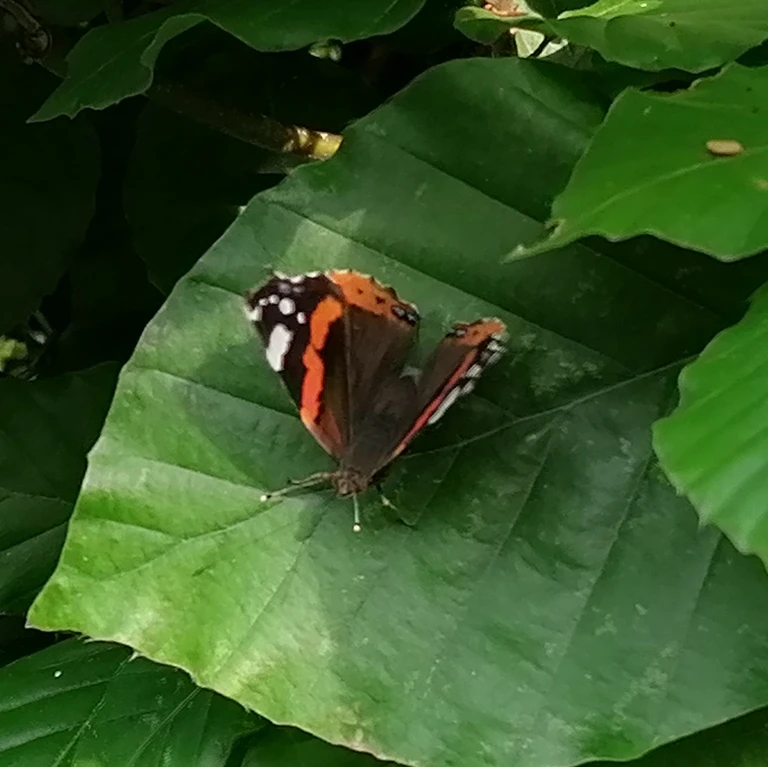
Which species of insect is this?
Vanessa atalanta
